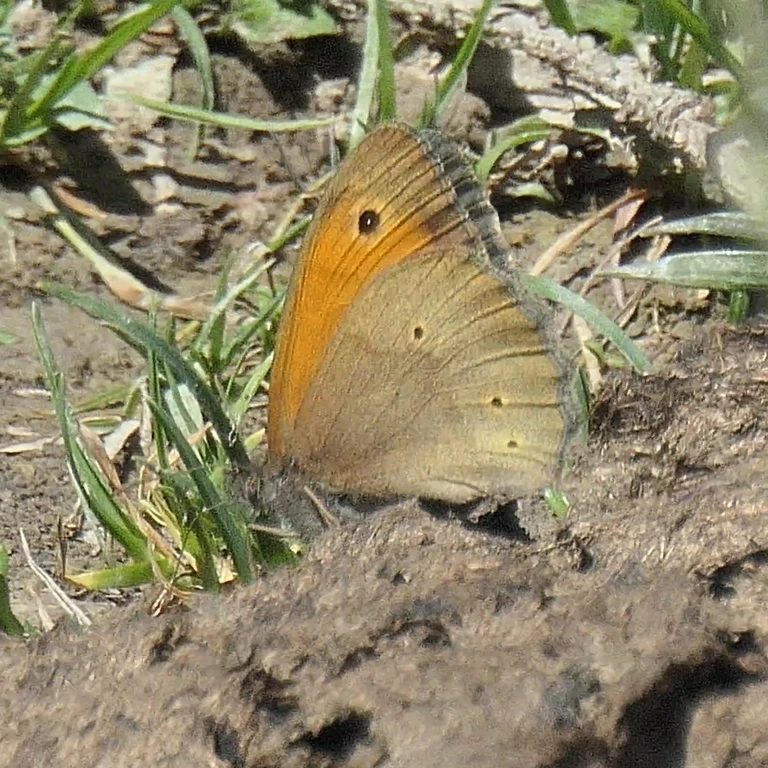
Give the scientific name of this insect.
Maniola jurtina
